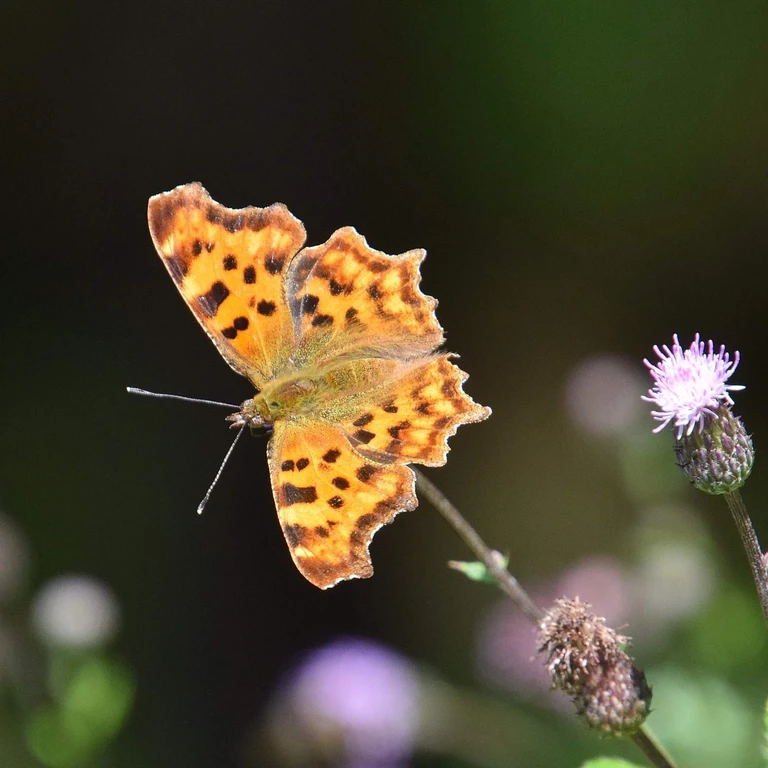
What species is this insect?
Polygonia c-album
